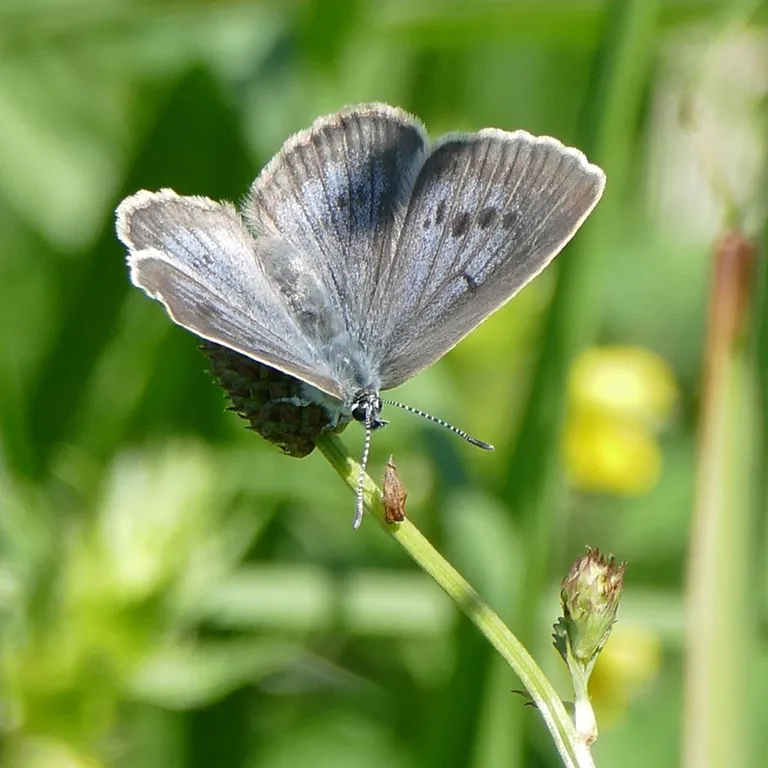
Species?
Phengaris teleius
